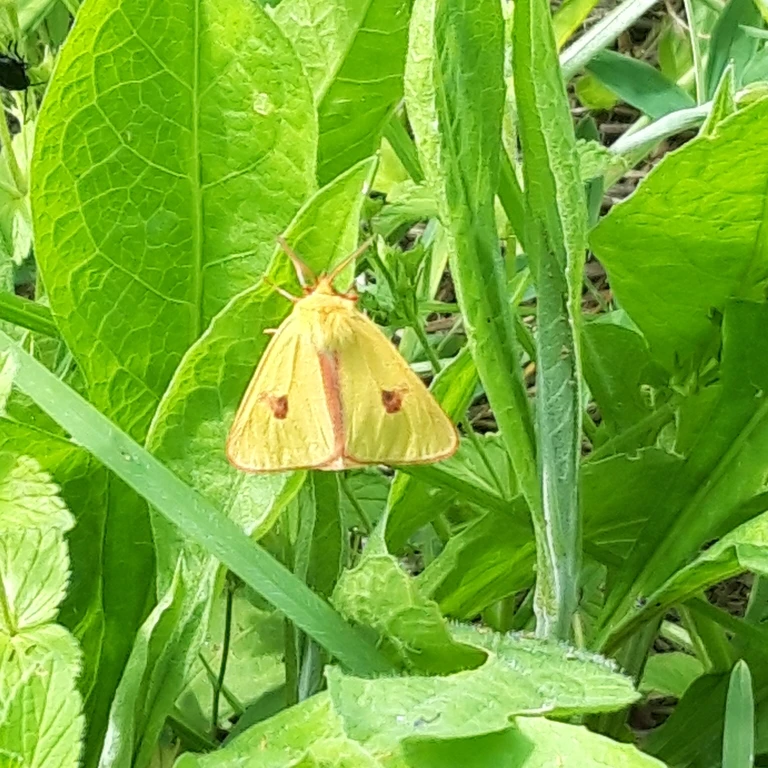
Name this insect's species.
Diacrisia sannio
